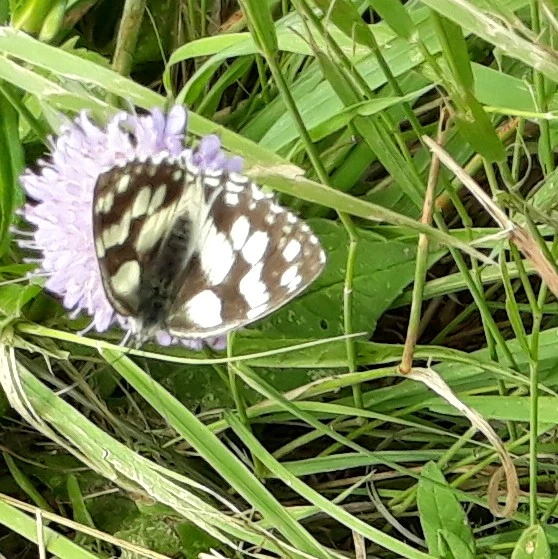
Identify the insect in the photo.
Melanargia galathea
